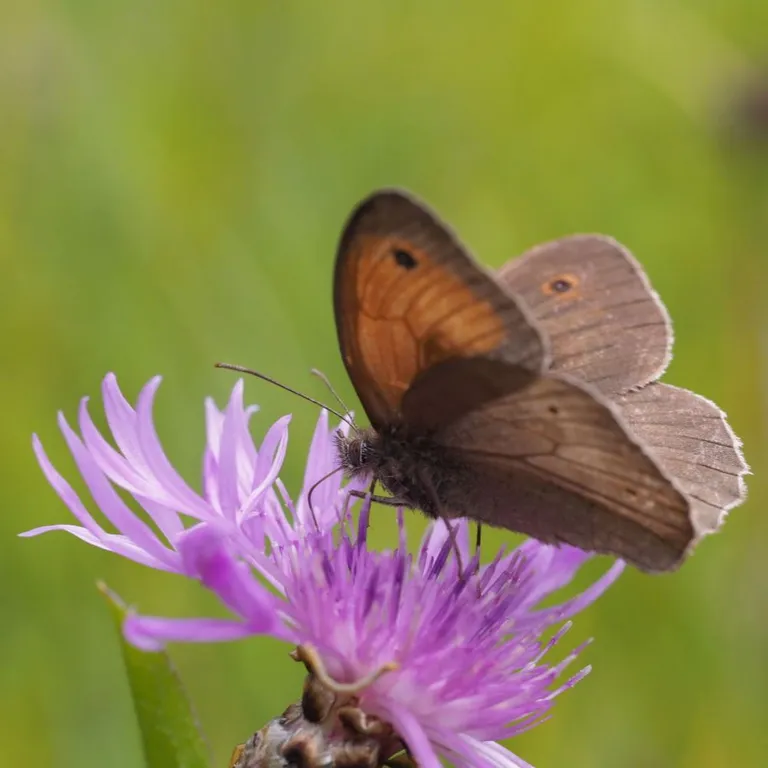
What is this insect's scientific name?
Maniola jurtina
